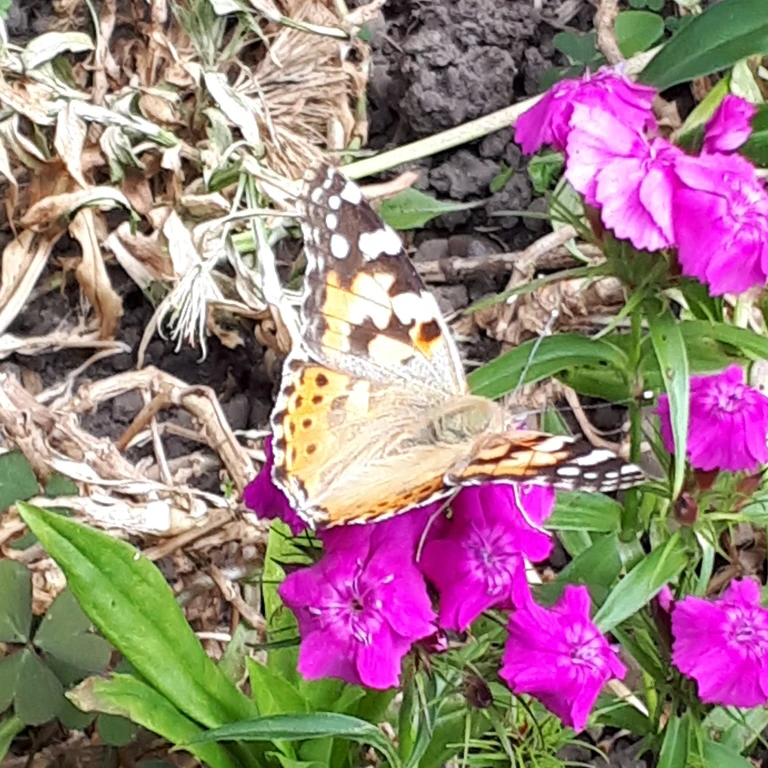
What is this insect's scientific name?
Vanessa cardui
